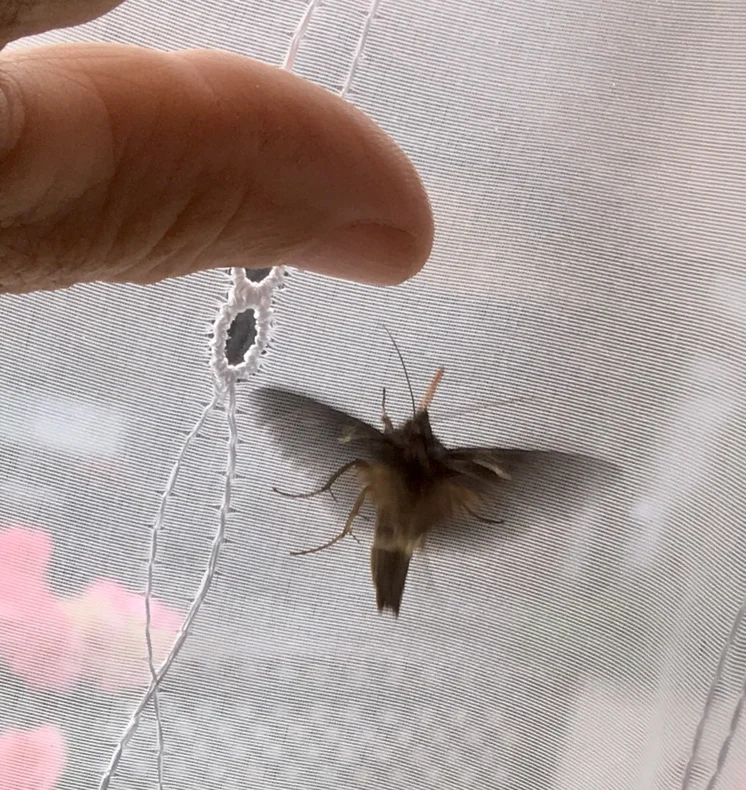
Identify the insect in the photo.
Autographa gamma
